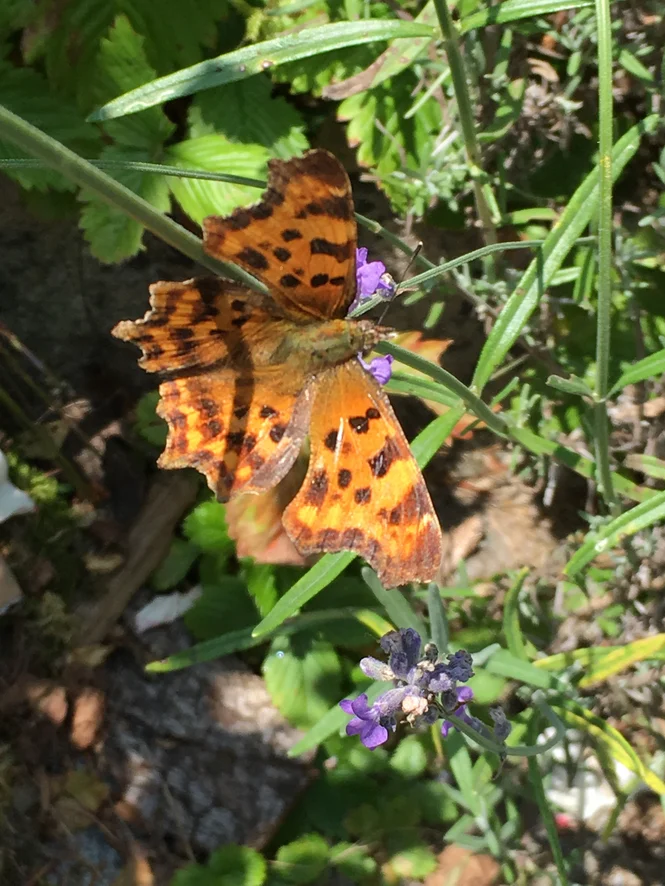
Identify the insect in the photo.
Polygonia c-album
